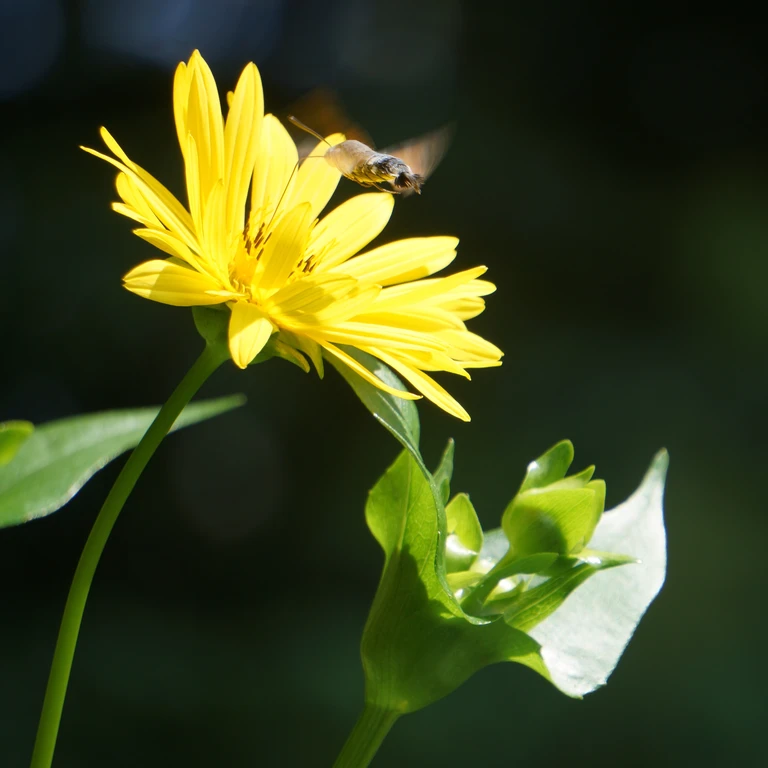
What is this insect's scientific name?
Macroglossum stellatarum
